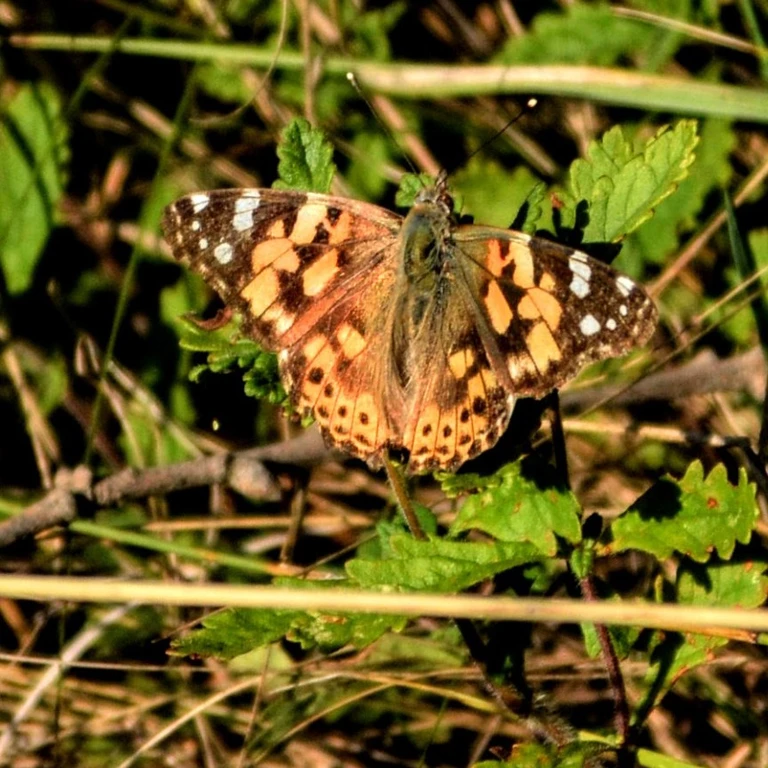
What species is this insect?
Vanessa cardui
